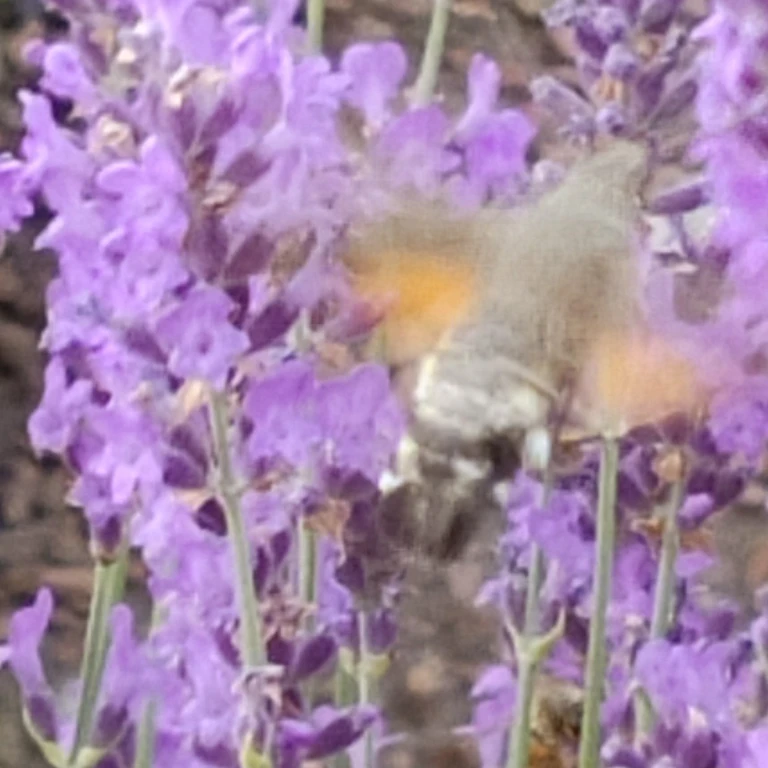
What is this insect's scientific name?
Macroglossum stellatarum
